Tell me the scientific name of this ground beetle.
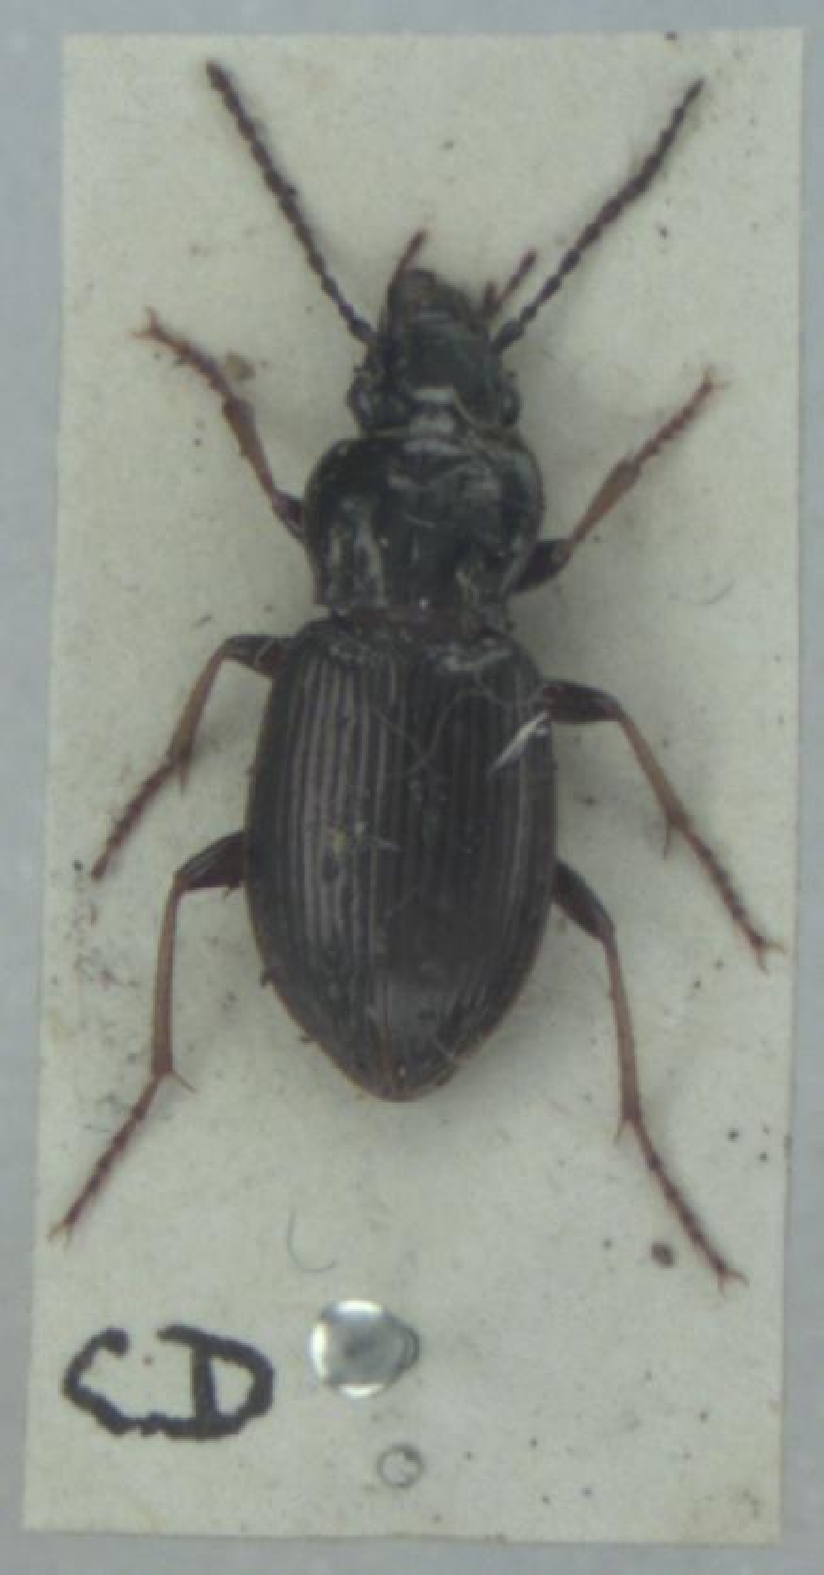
Pterostichus oblongopunctatus
